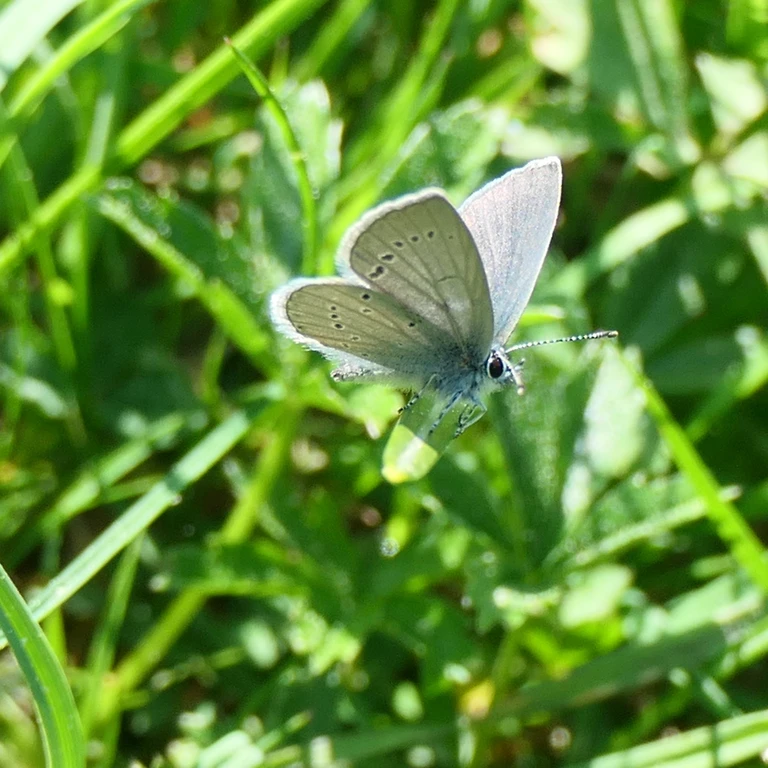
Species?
Cupido minimus
